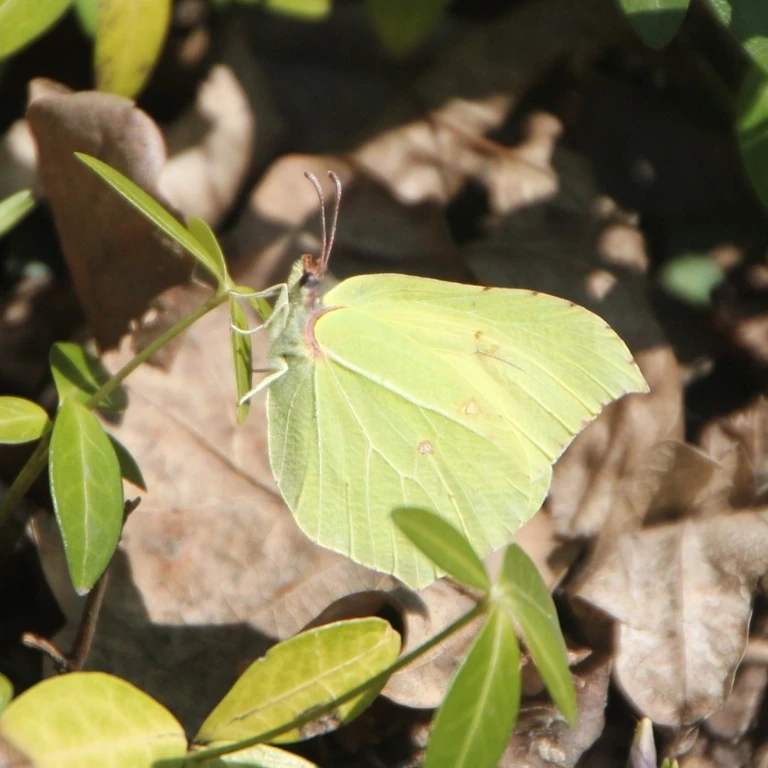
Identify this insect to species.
Gonepteryx rhamni
